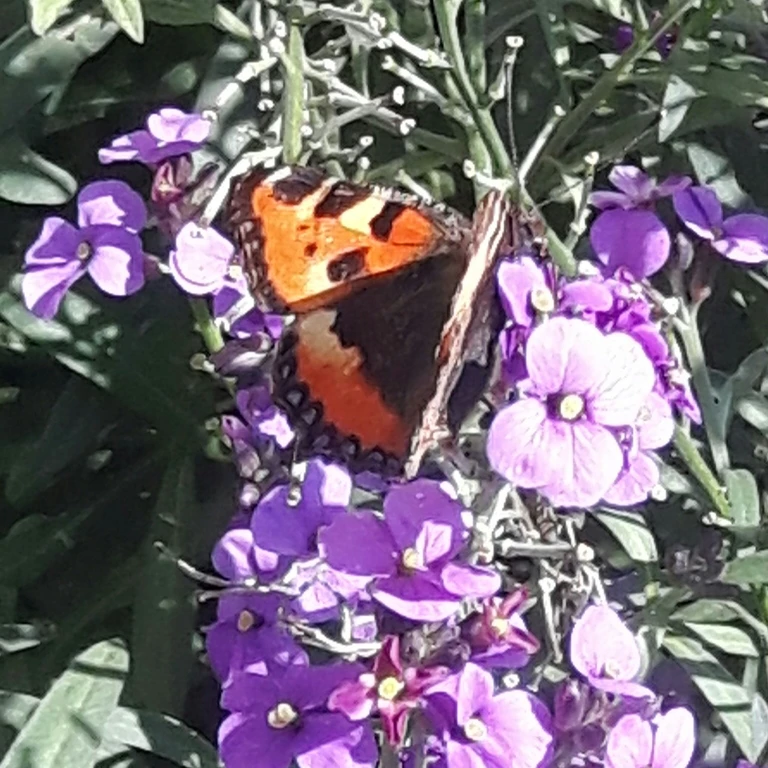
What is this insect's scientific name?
Aglais urticae
